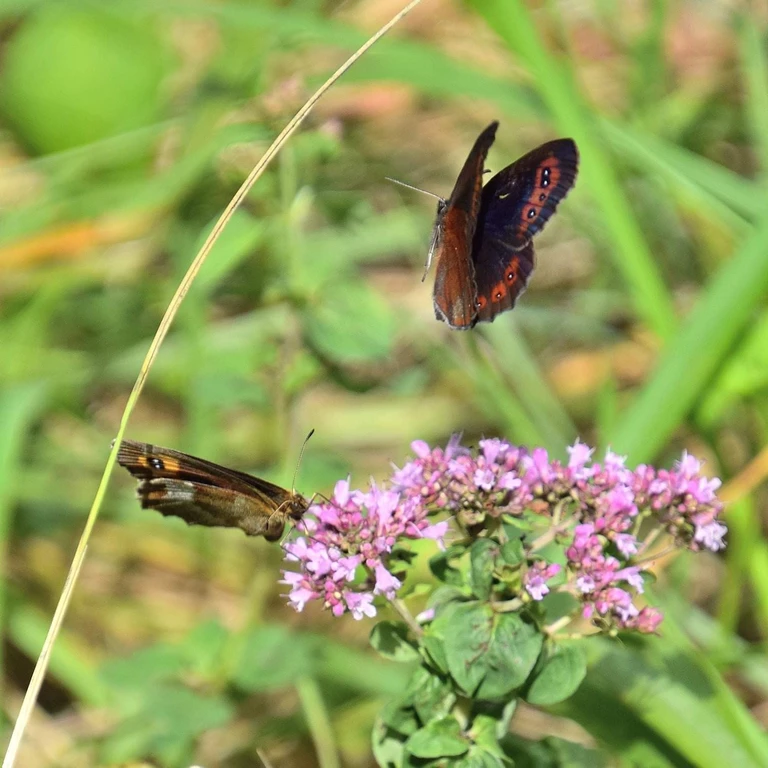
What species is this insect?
Erebia aethiops
